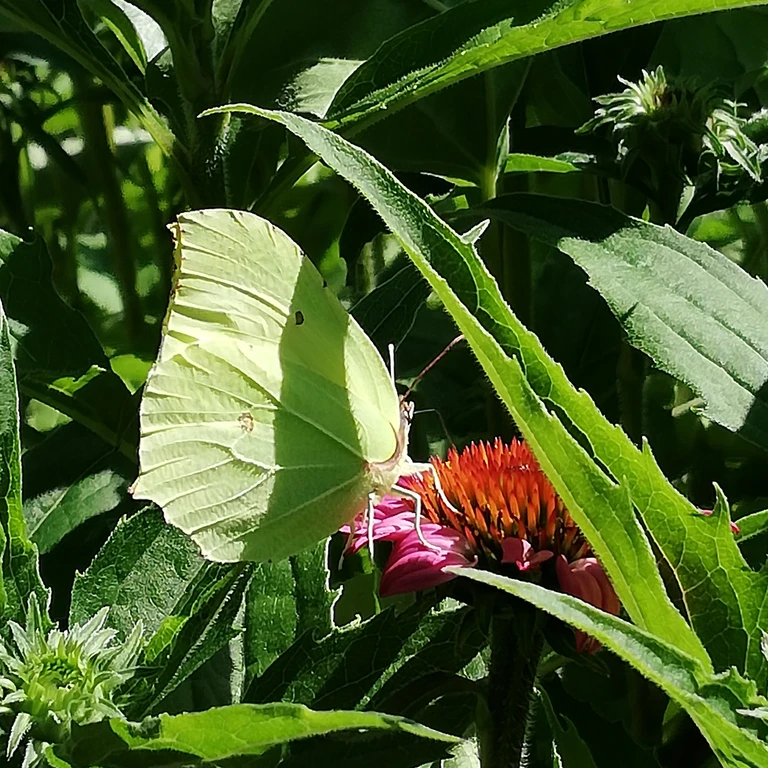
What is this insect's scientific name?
Gonepteryx rhamni
